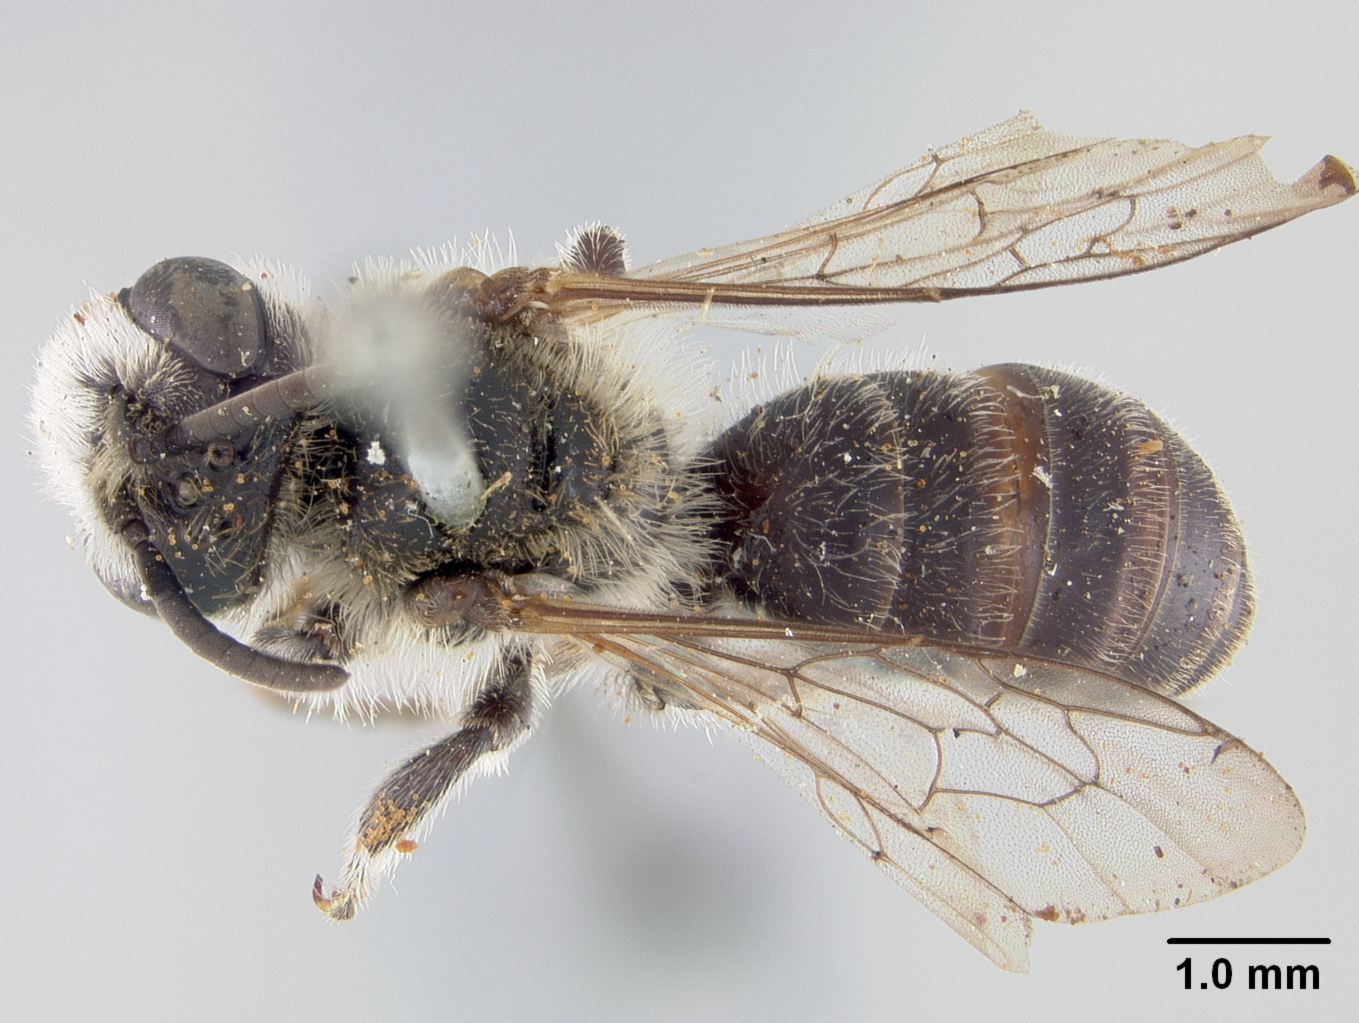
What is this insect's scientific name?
Pasiphae leucostoma
